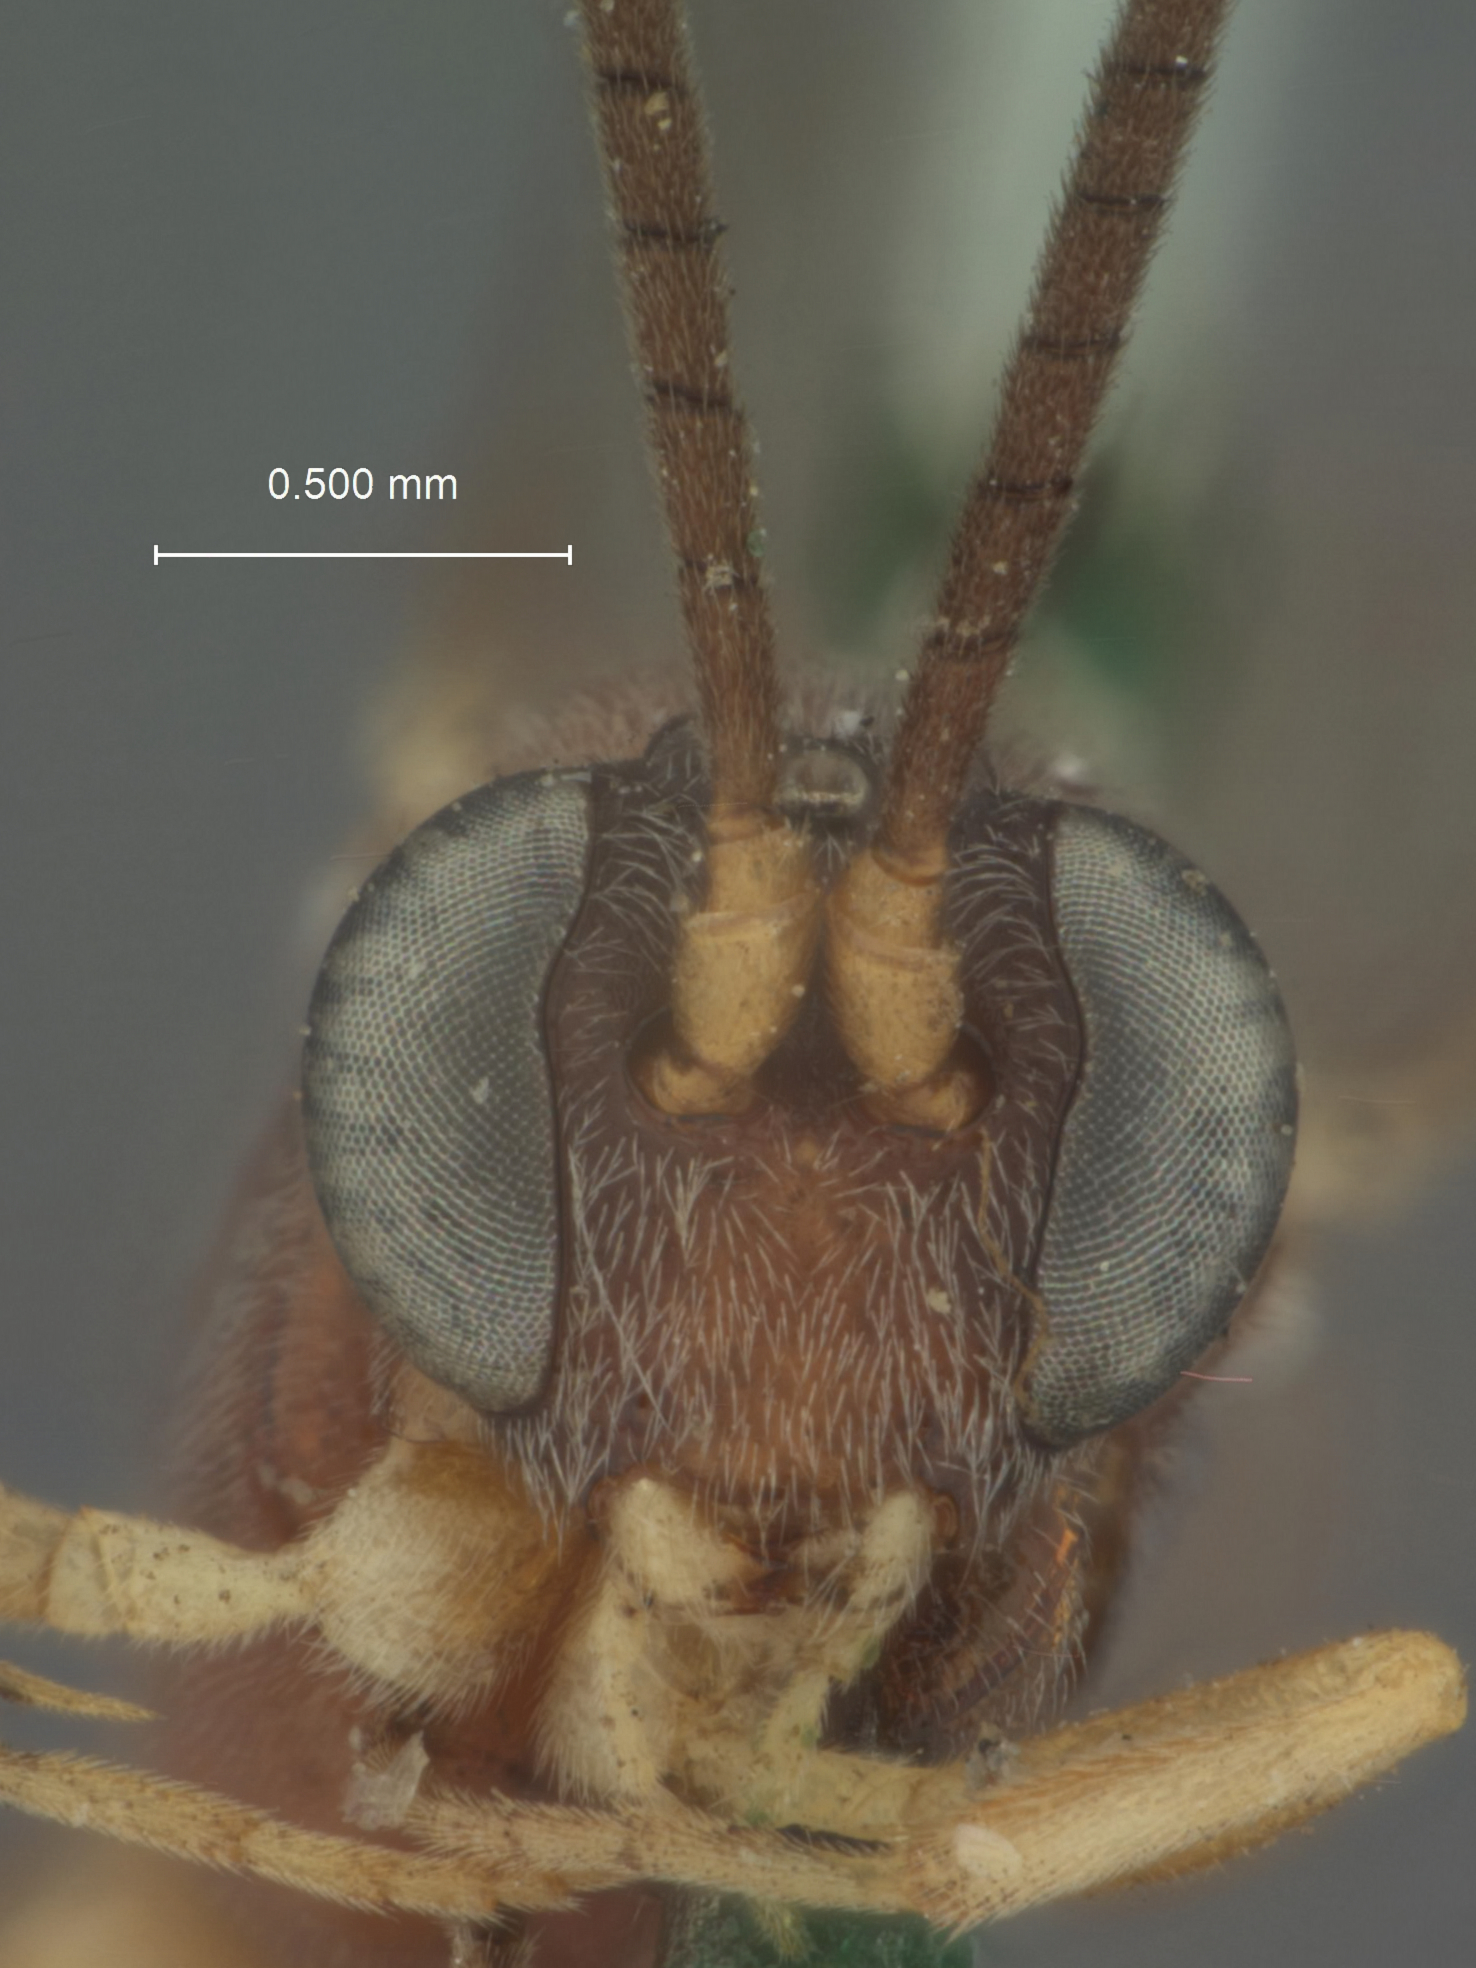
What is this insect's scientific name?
Limneria rufa
